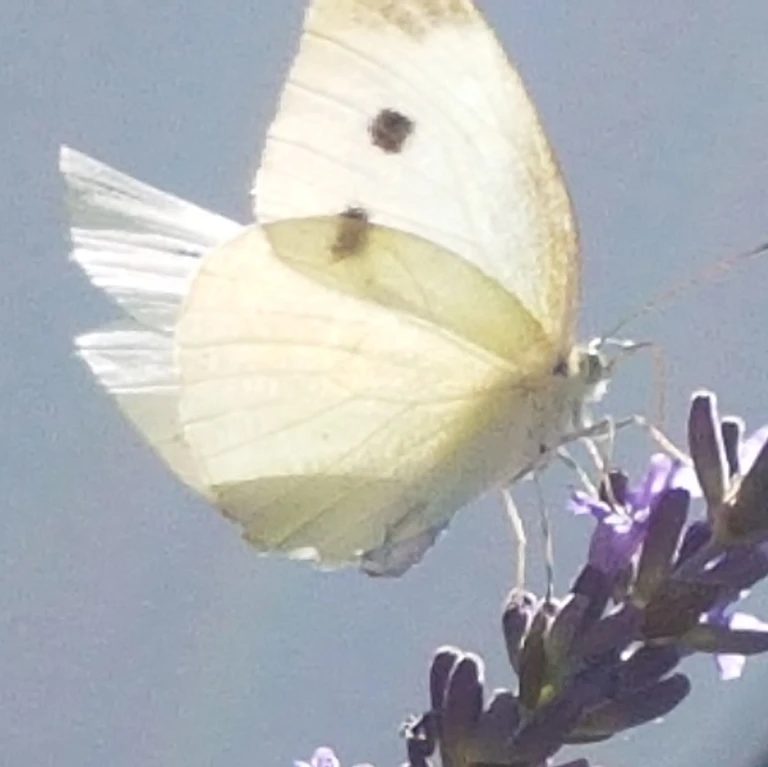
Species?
Pieris rapae
